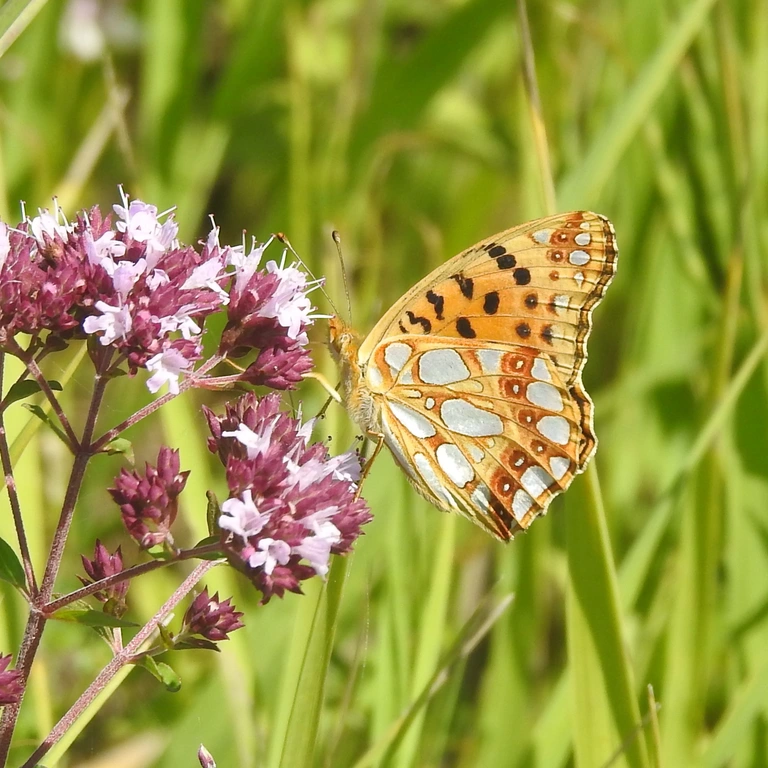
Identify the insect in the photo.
Issoria lathonia
